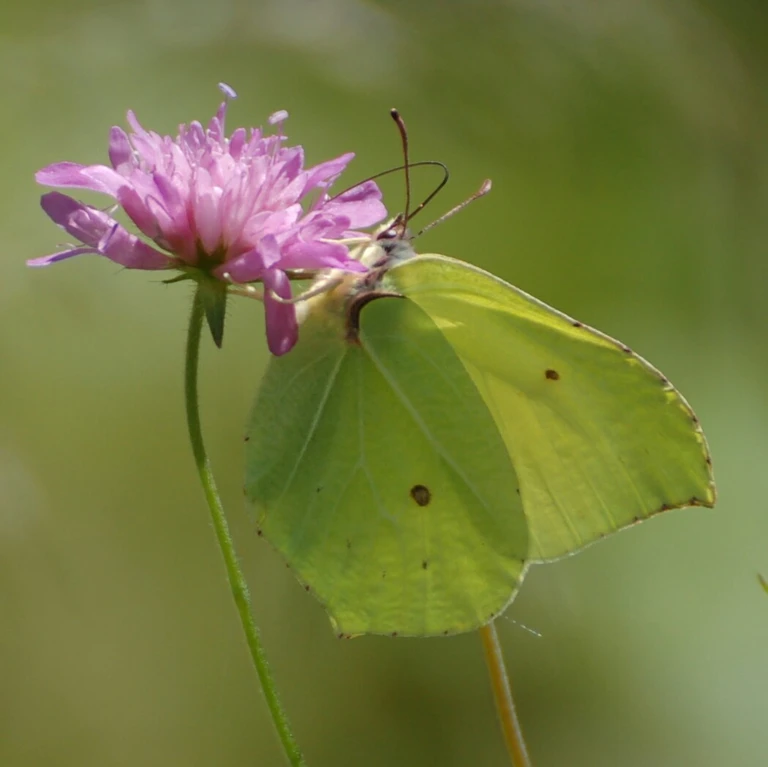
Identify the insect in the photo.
Gonepteryx rhamni
